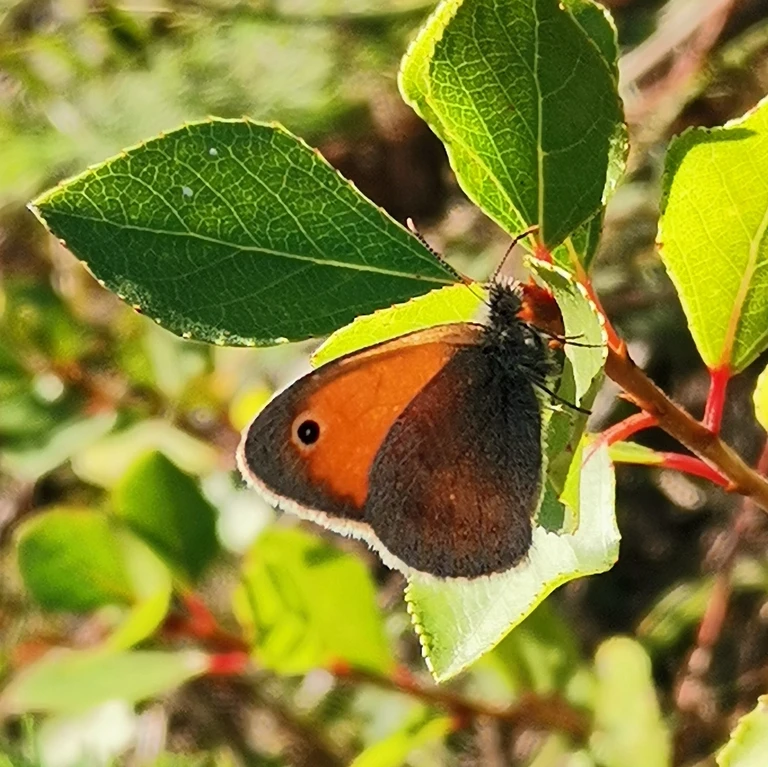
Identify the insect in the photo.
Coenonympha pamphilus
